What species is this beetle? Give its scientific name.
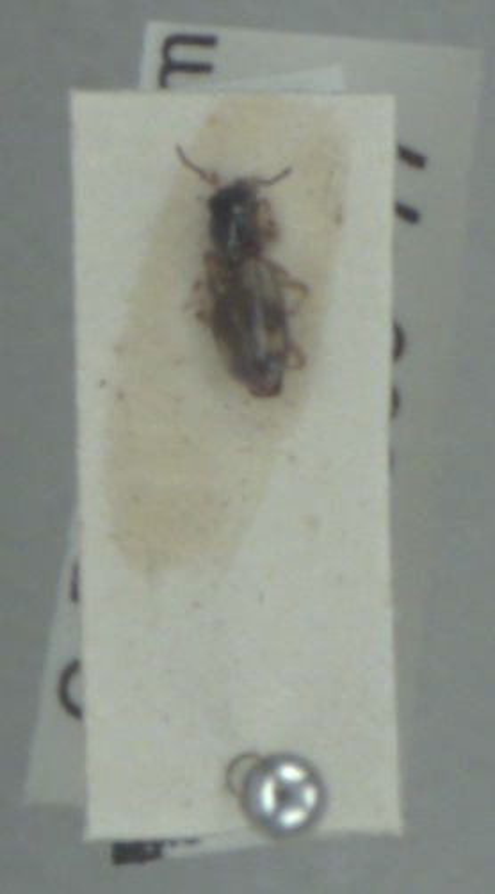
Bembidion articulatum
